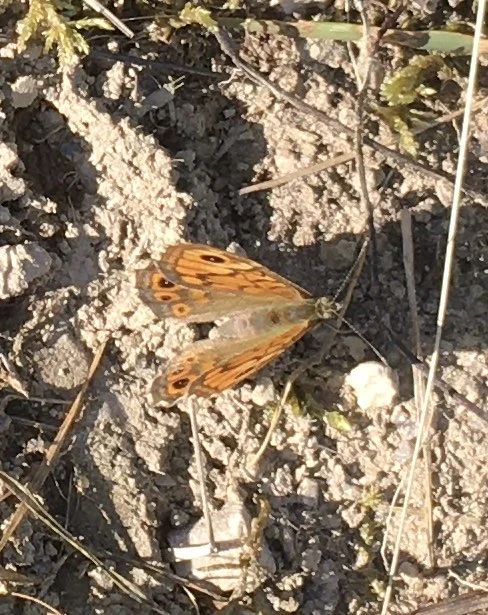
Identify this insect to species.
Lasiommata megera (also Pararge megera)
